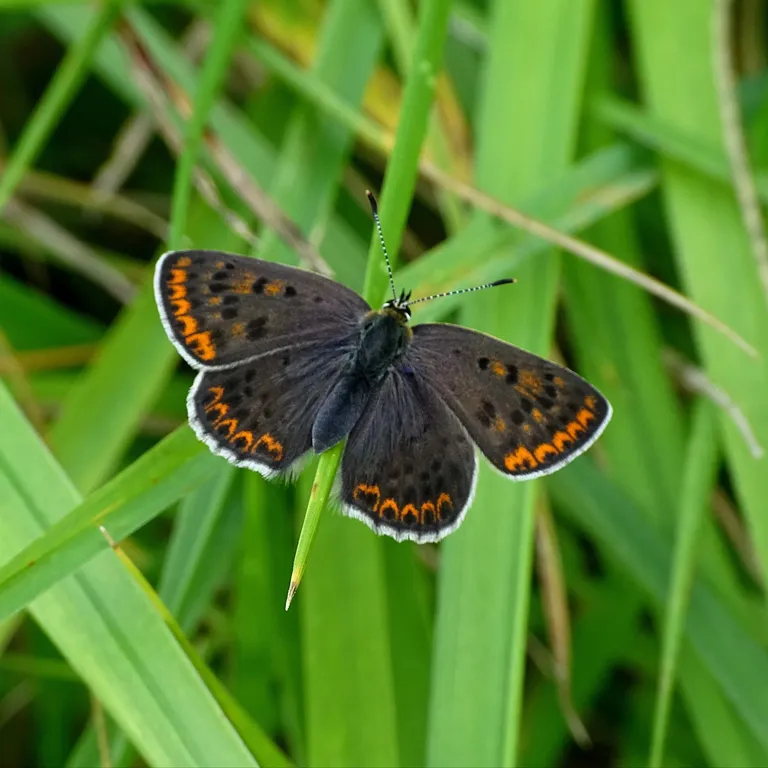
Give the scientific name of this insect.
Lycaena tityrus (also Loweia tityrus)
